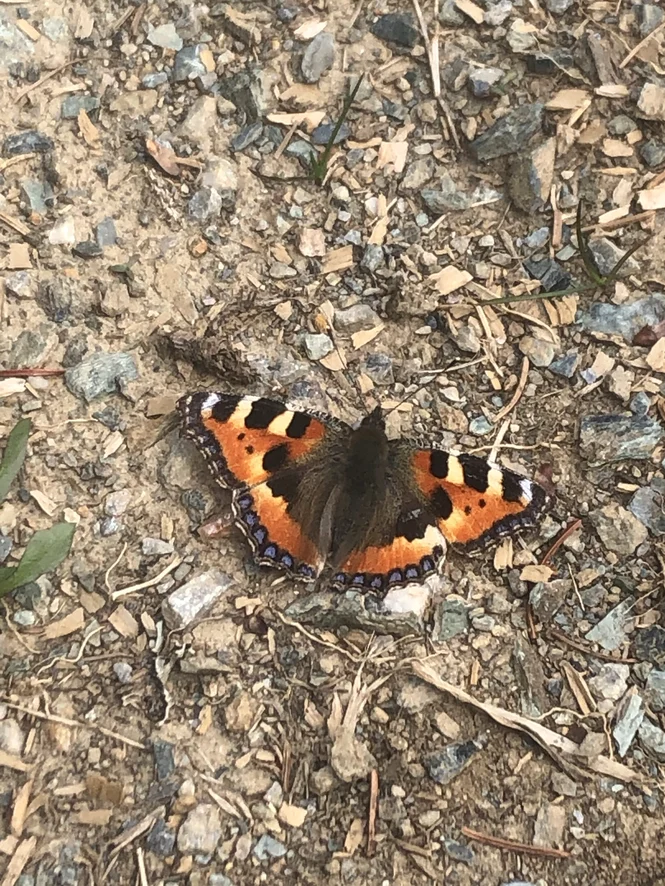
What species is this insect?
Aglais urticae
